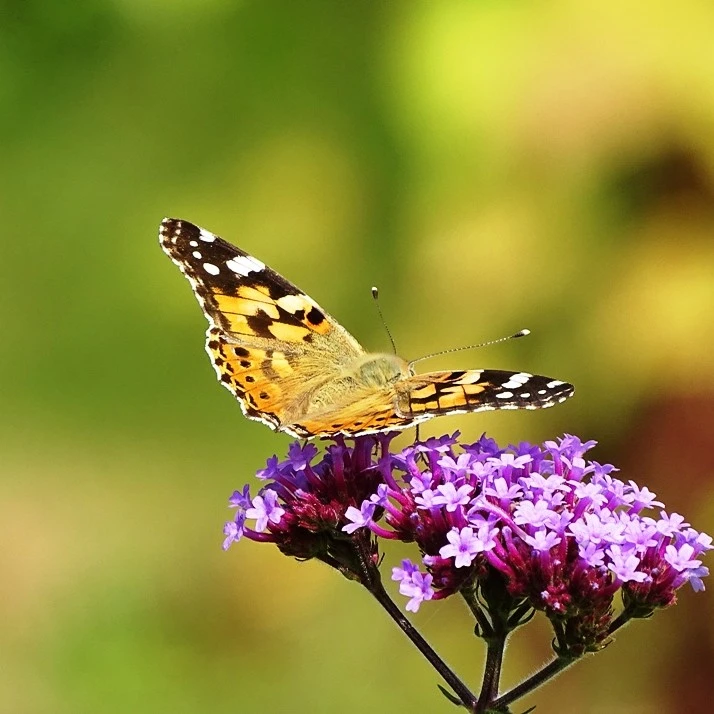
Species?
Vanessa cardui
